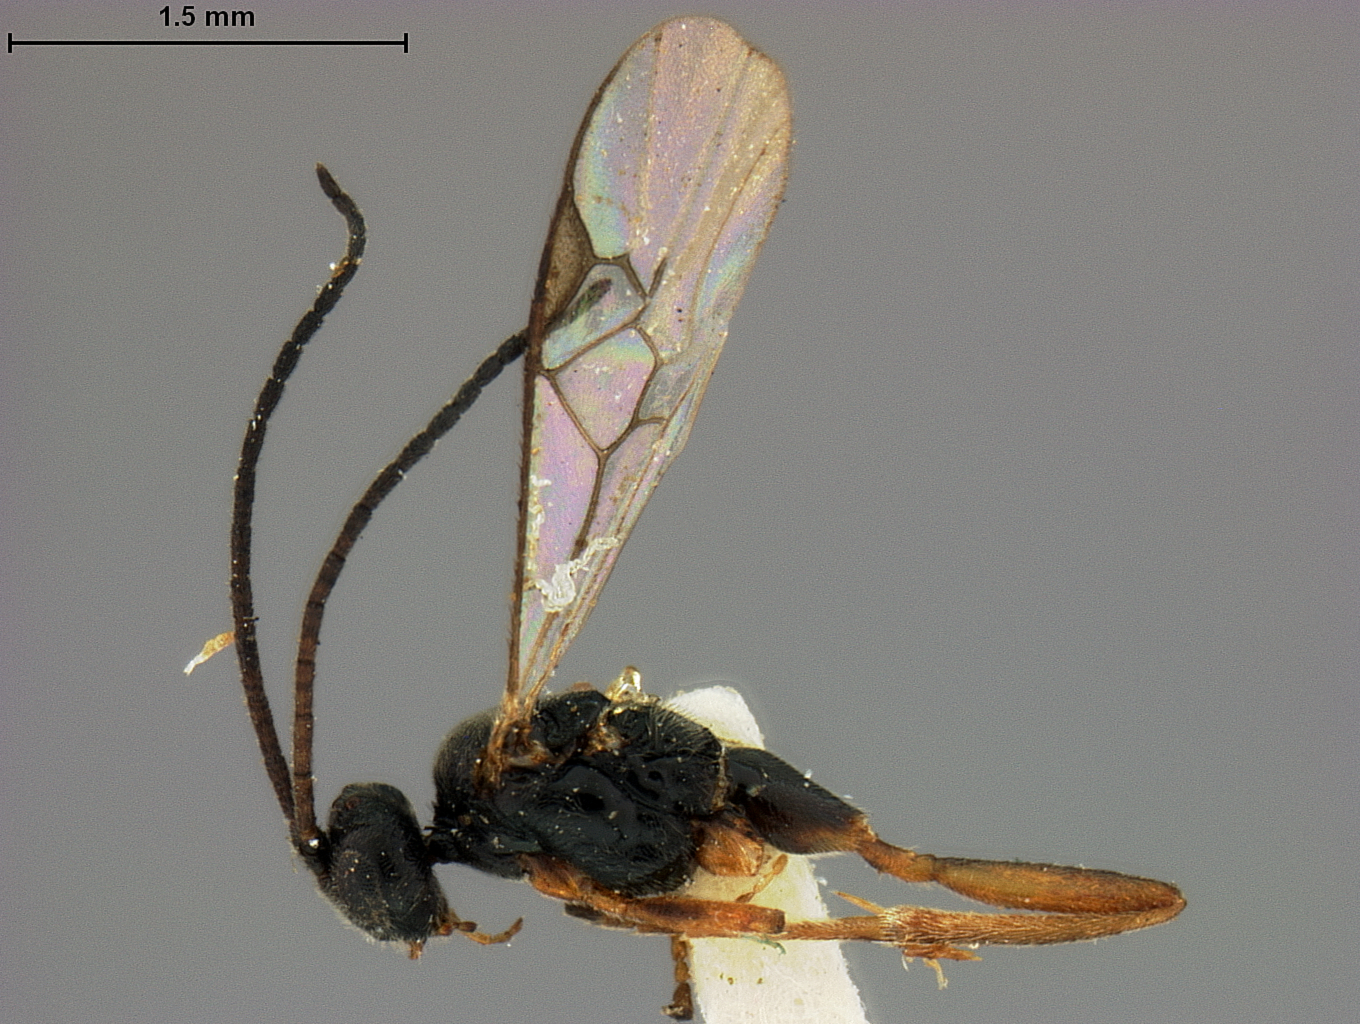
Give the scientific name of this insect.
Protapanteles alticola
